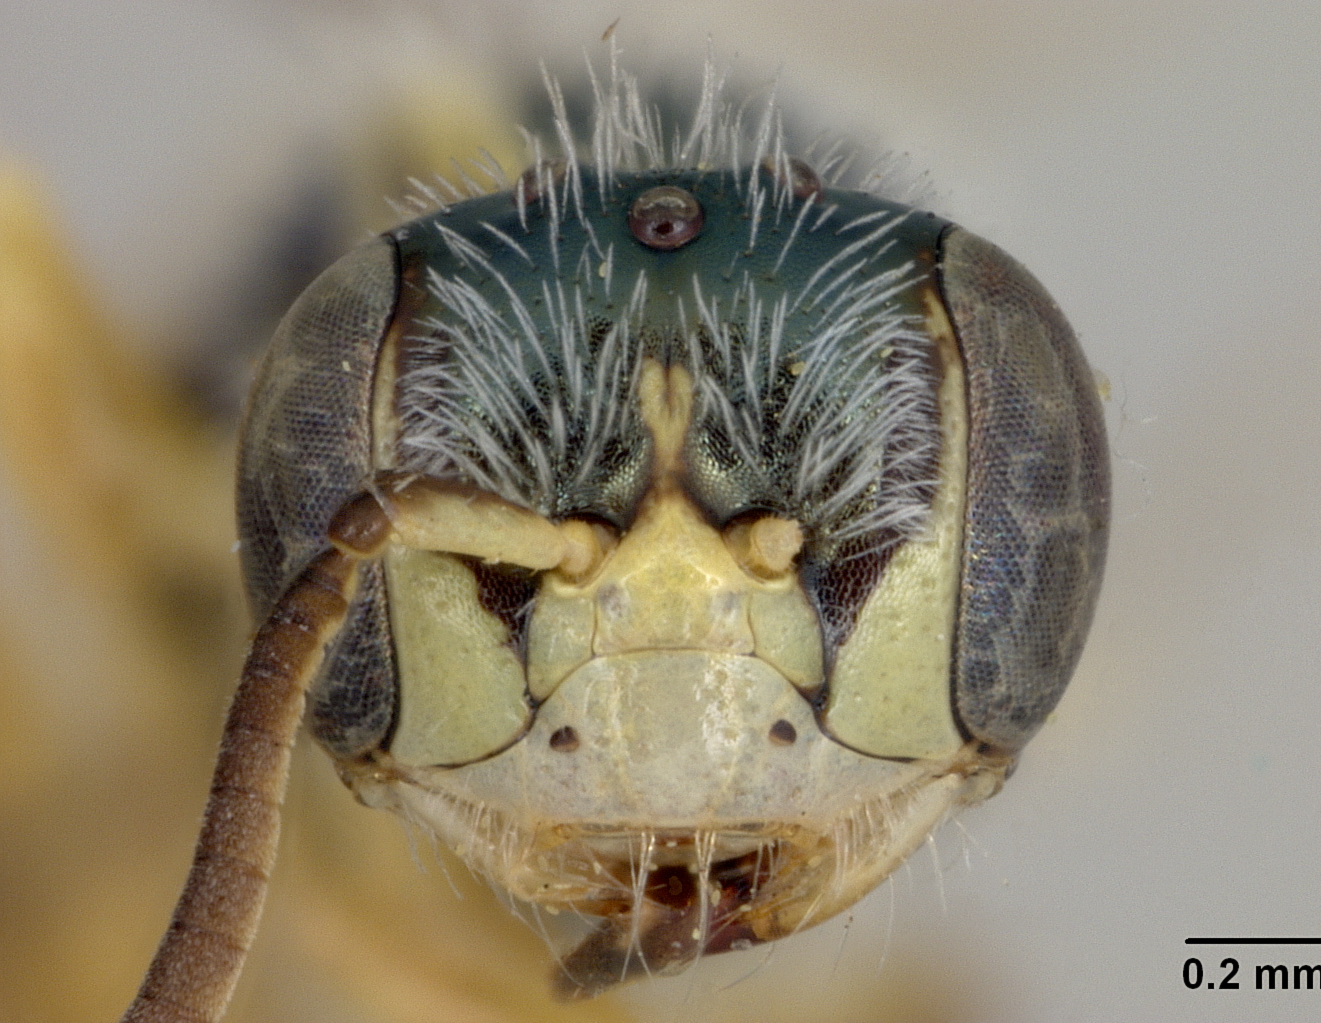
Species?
Perdita salicis
